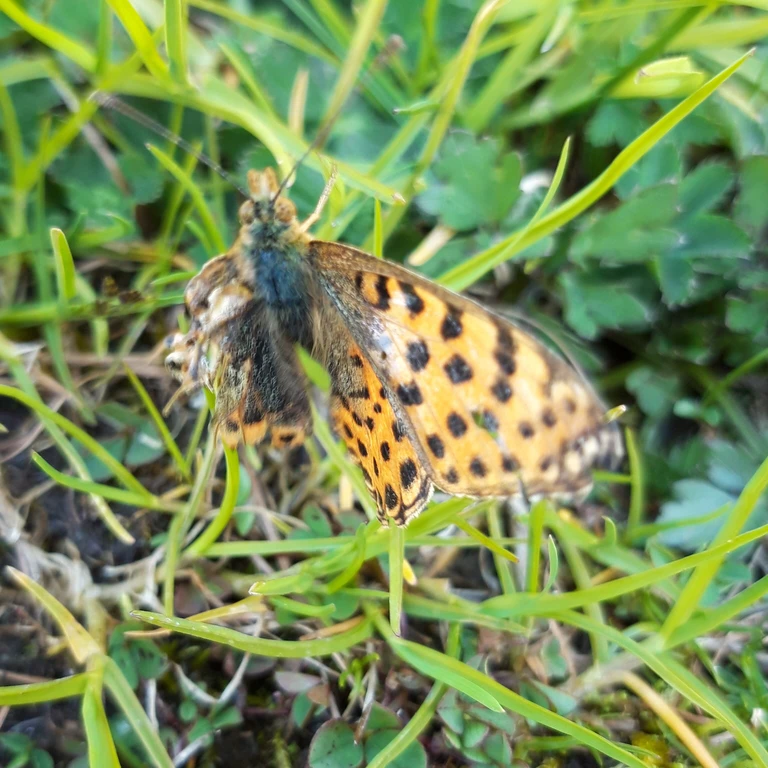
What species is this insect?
Issoria lathonia
